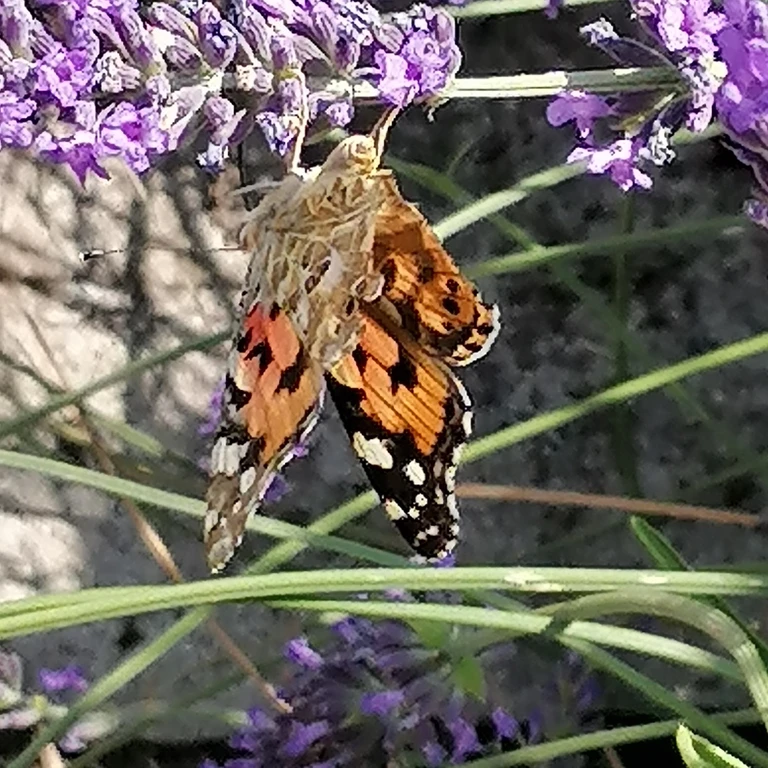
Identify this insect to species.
Vanessa cardui
